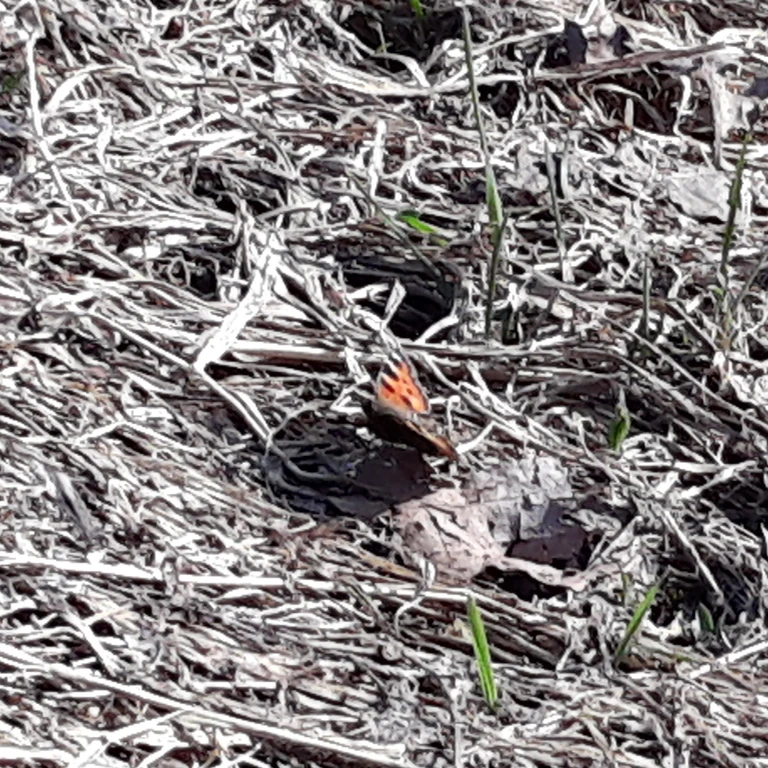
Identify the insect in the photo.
Aglais urticae
